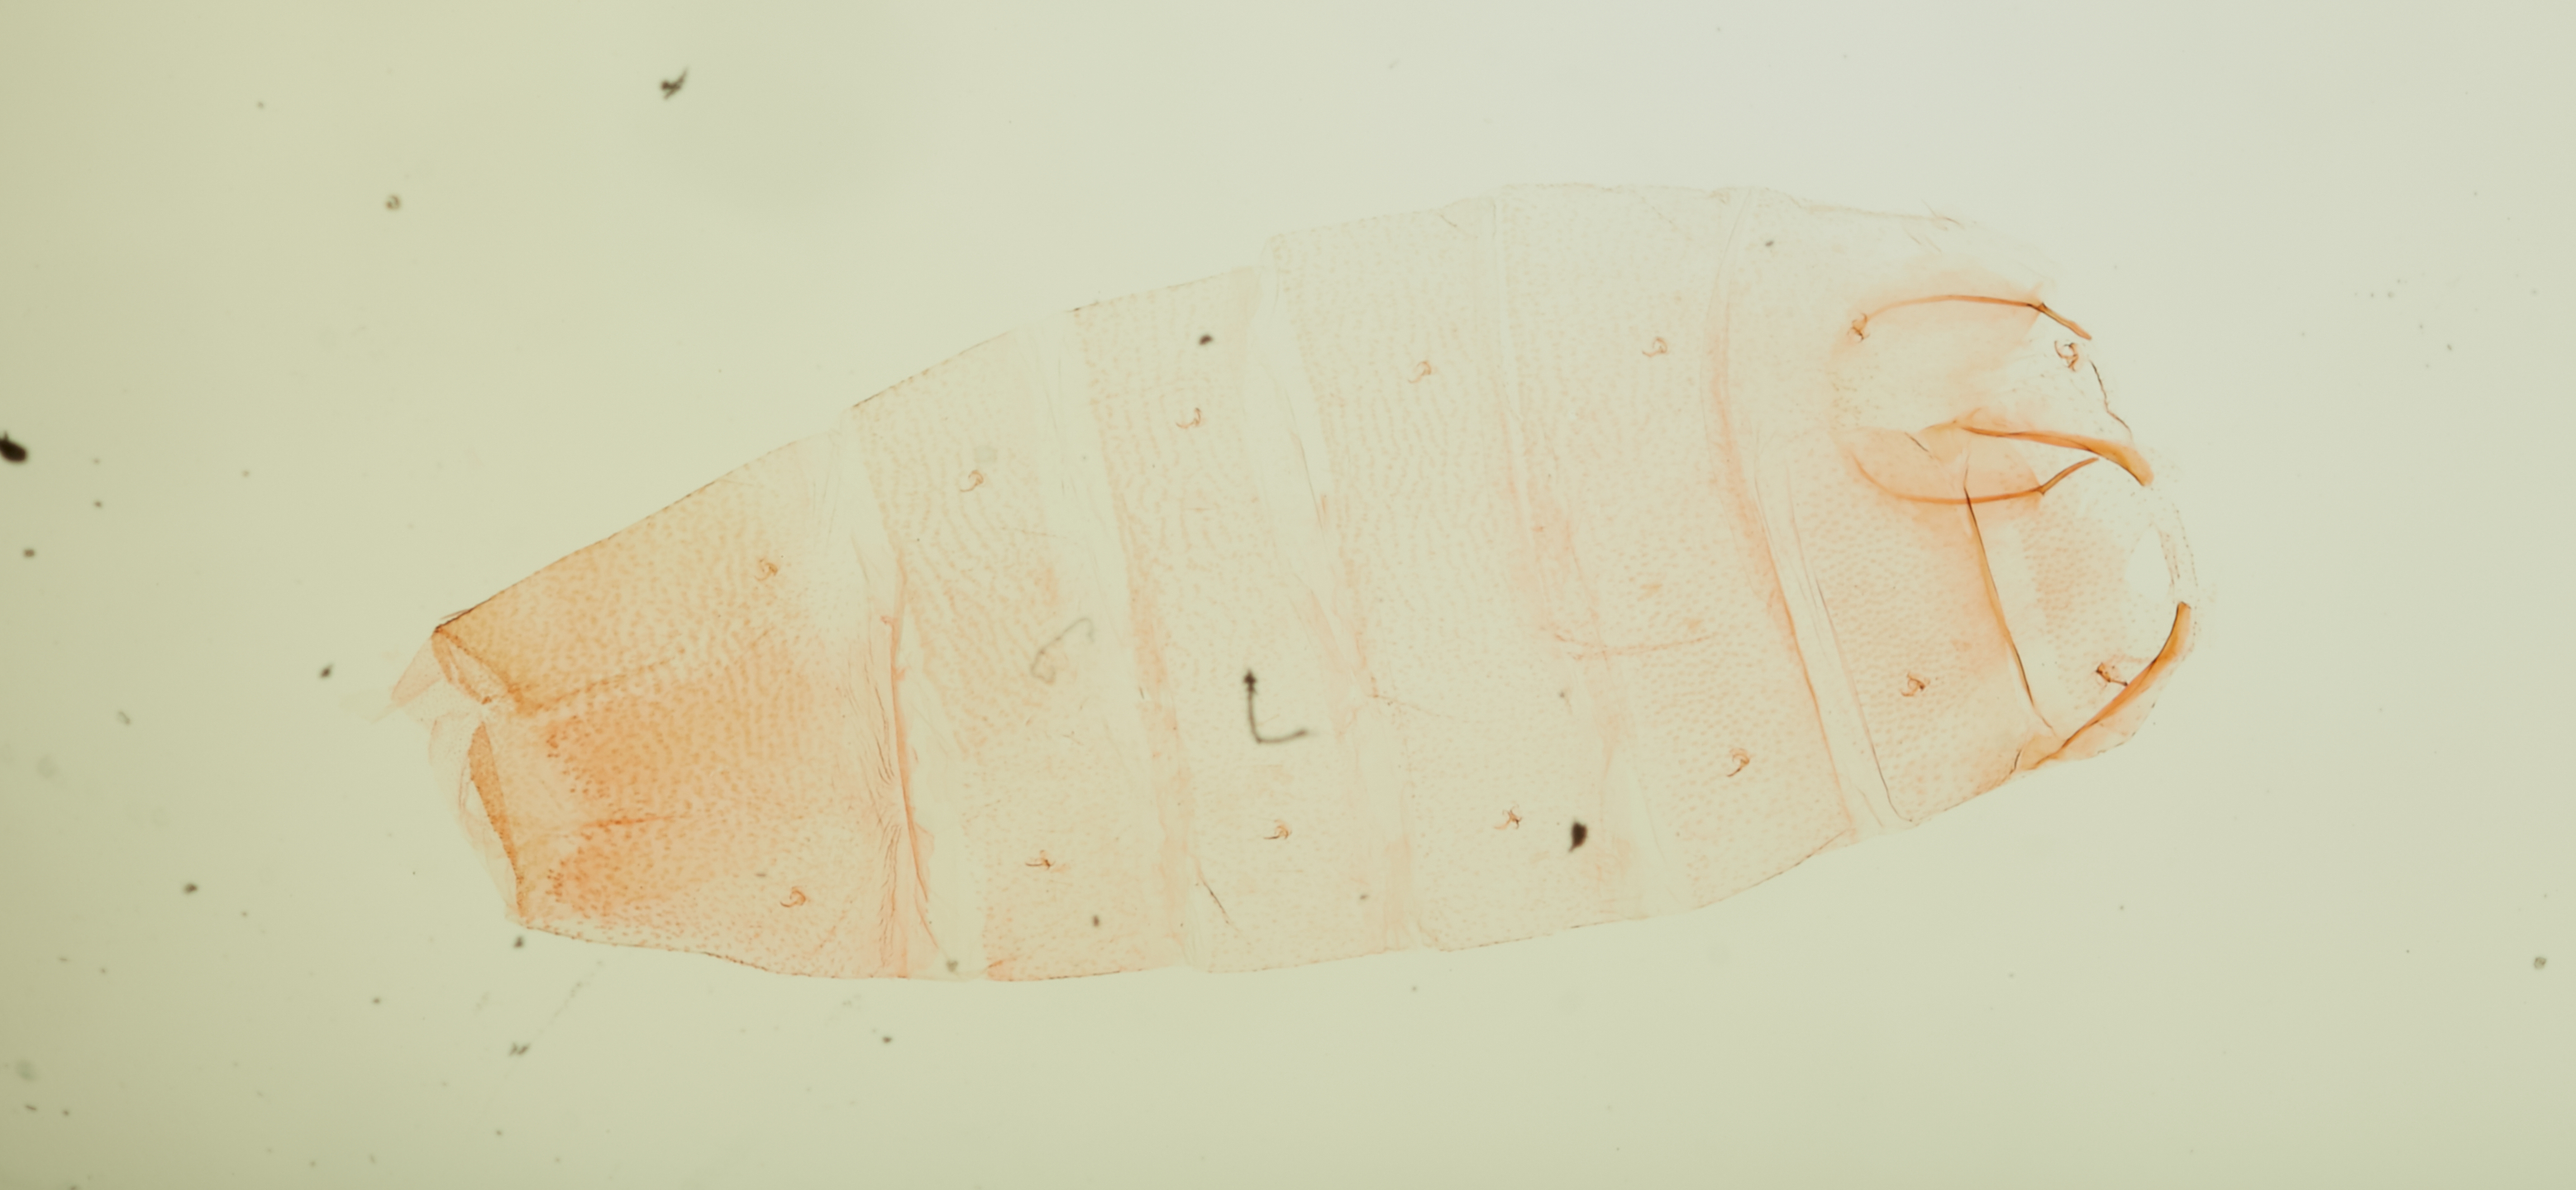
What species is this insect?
Chionodes procus
